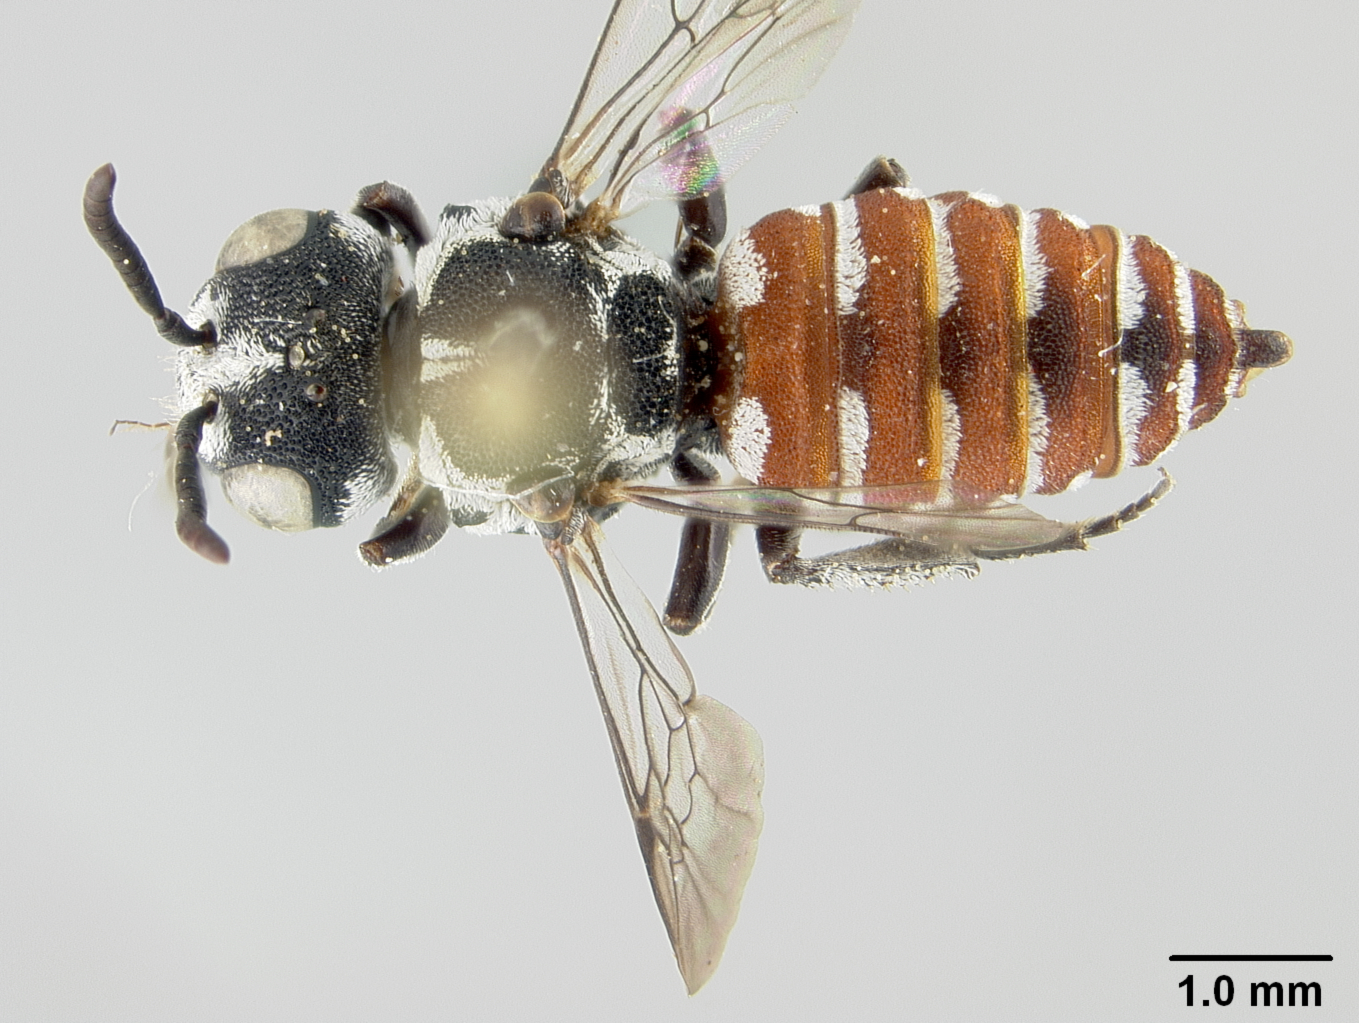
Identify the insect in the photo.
Holcopasites ruthae
